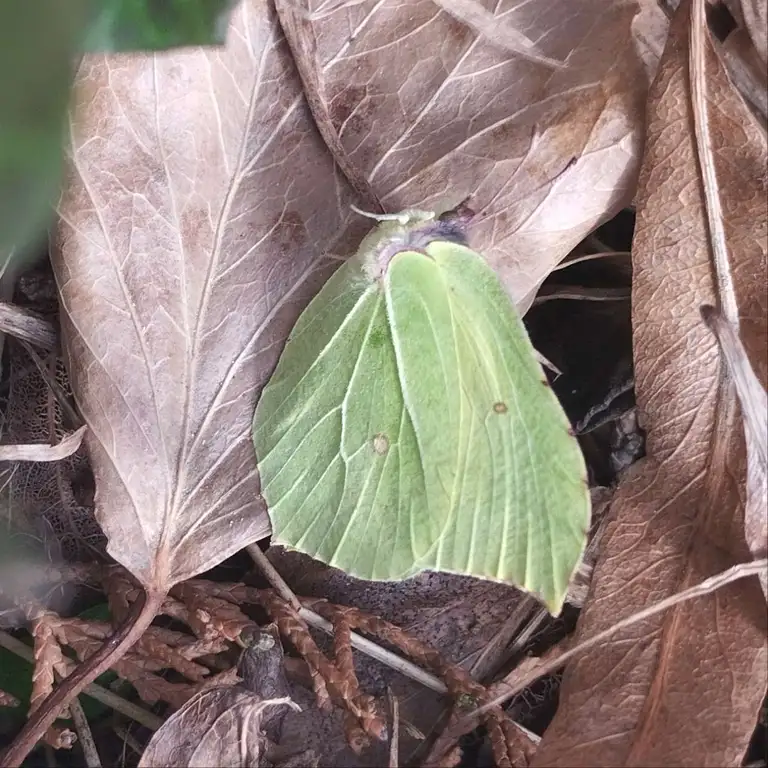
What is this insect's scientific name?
Gonepteryx rhamni
